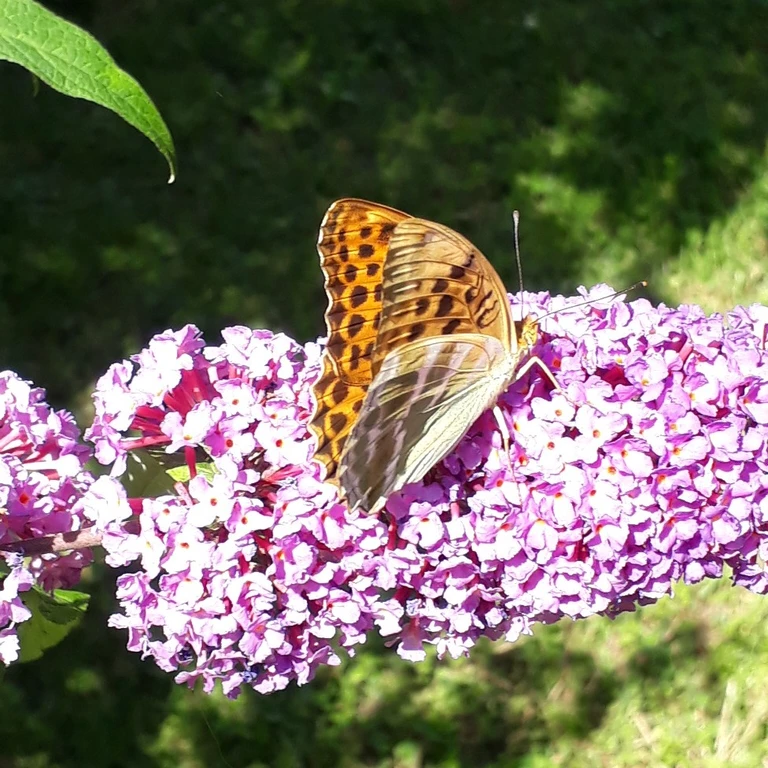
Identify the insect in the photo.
Argynnis paphia
